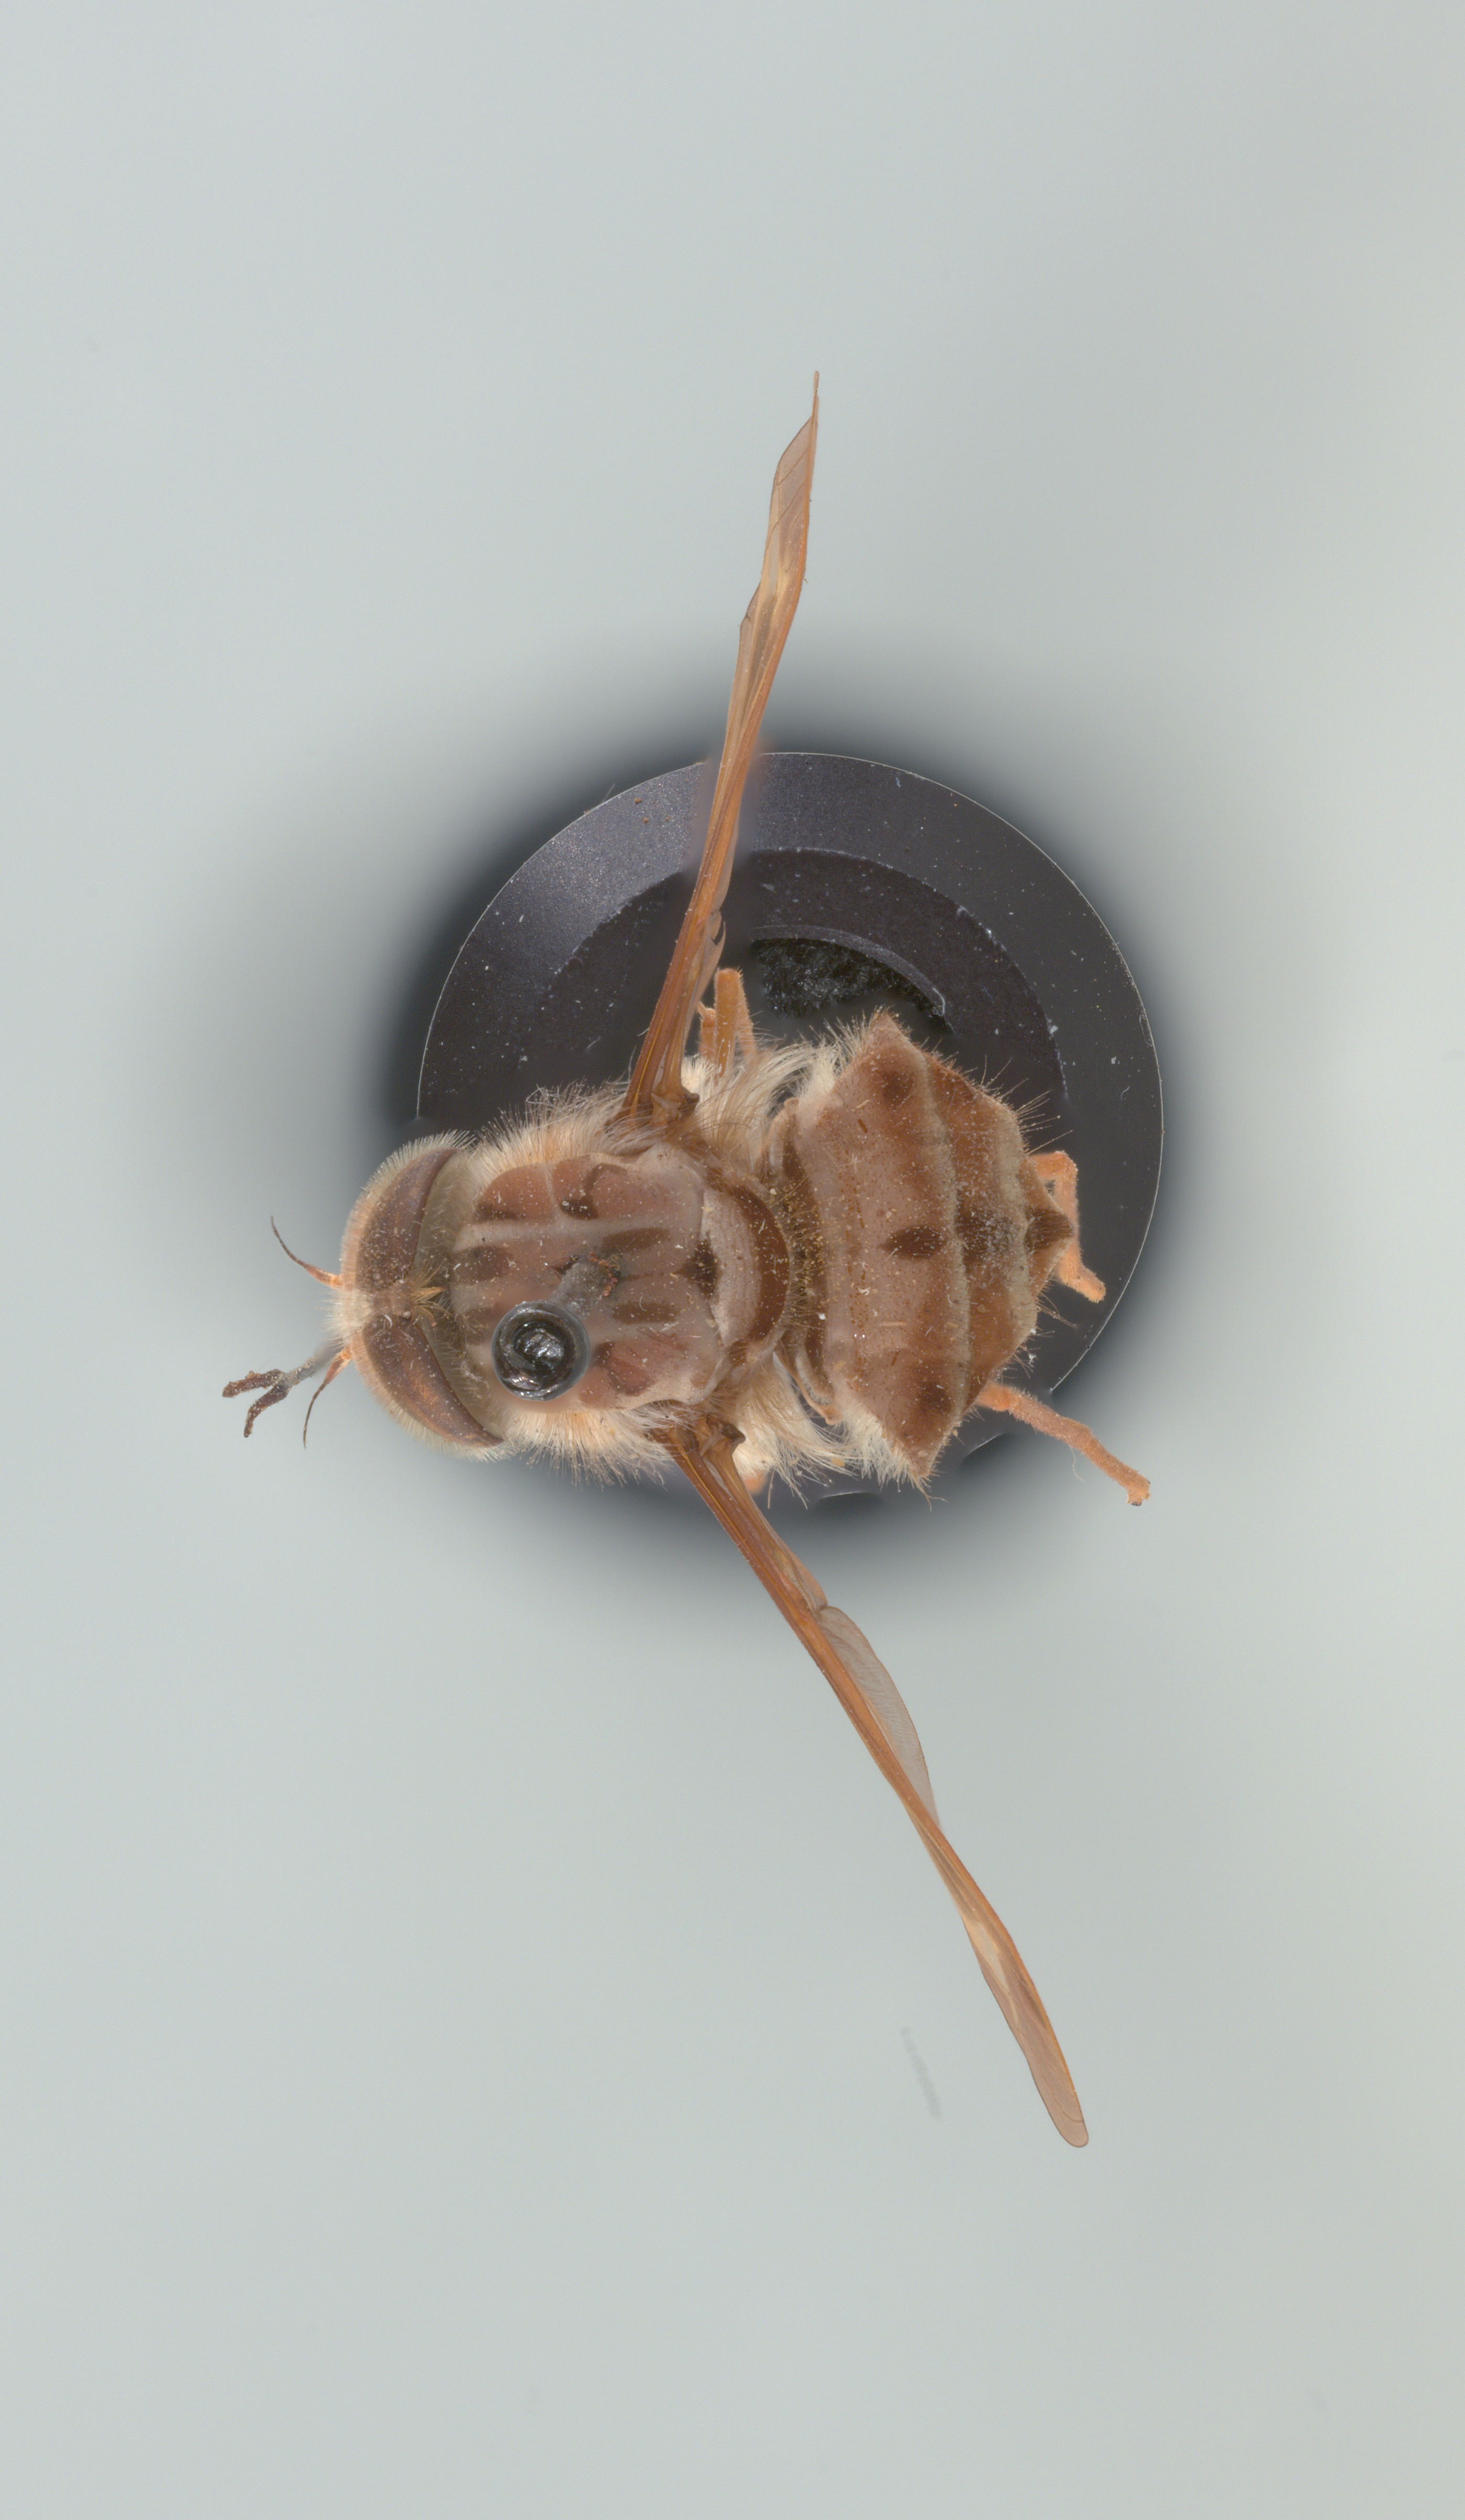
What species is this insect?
Hirmoneura nubipennis (also Trichophthalma nubipennis)
